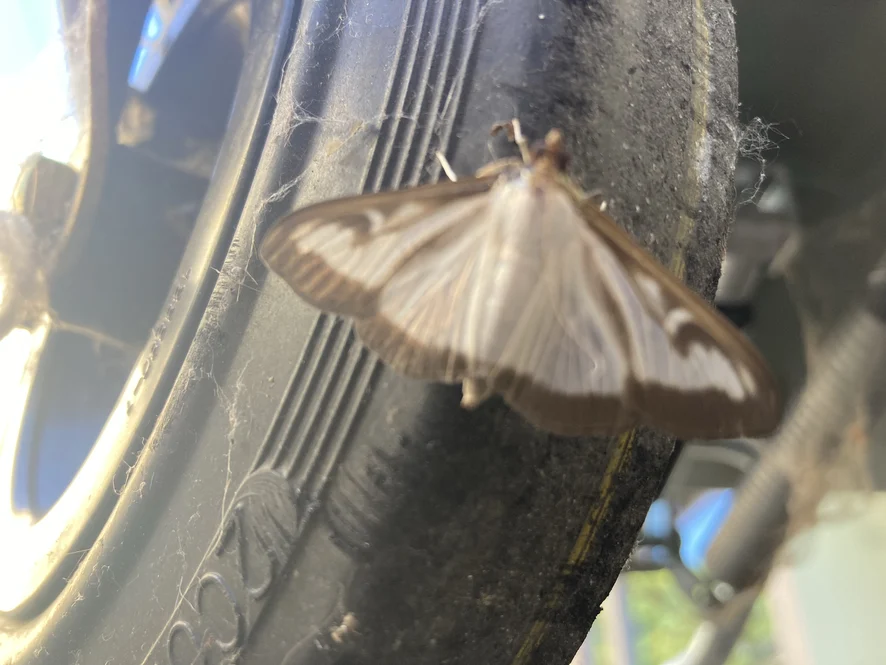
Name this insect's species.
Cydalima perspectalis
